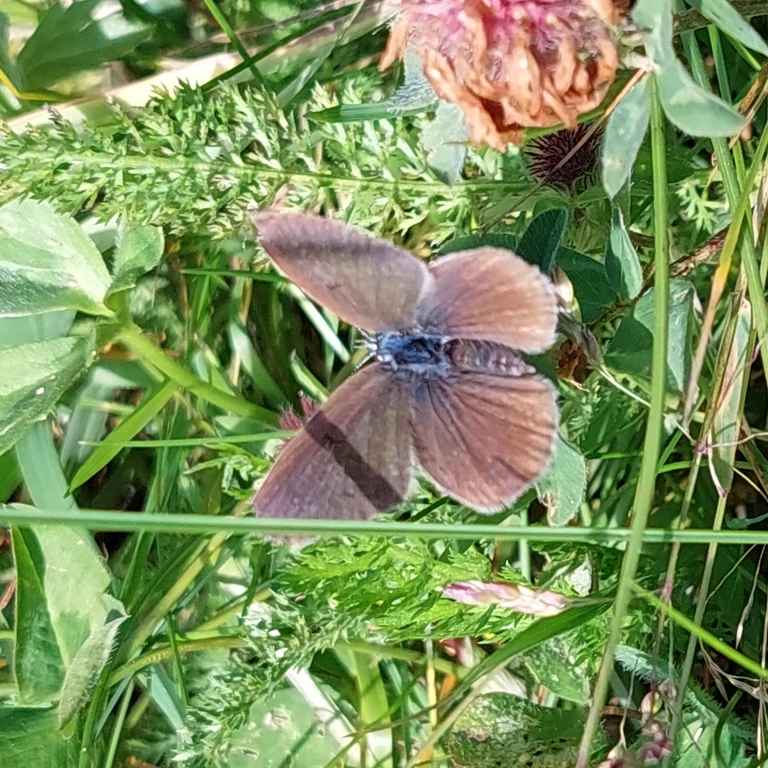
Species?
Cyaniris semiargus
